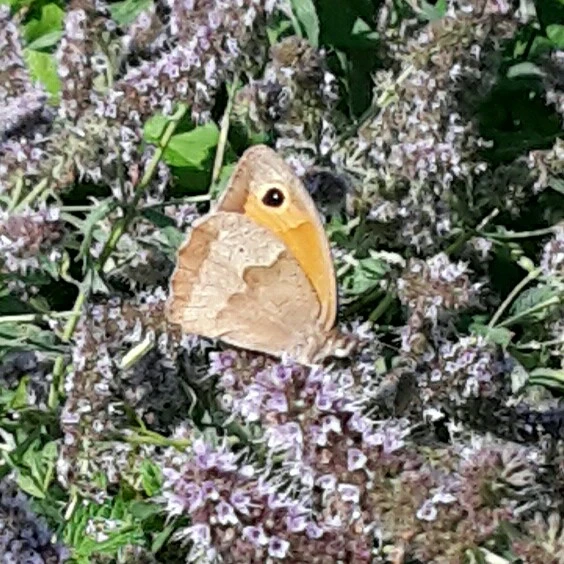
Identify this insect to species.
Maniola jurtina
